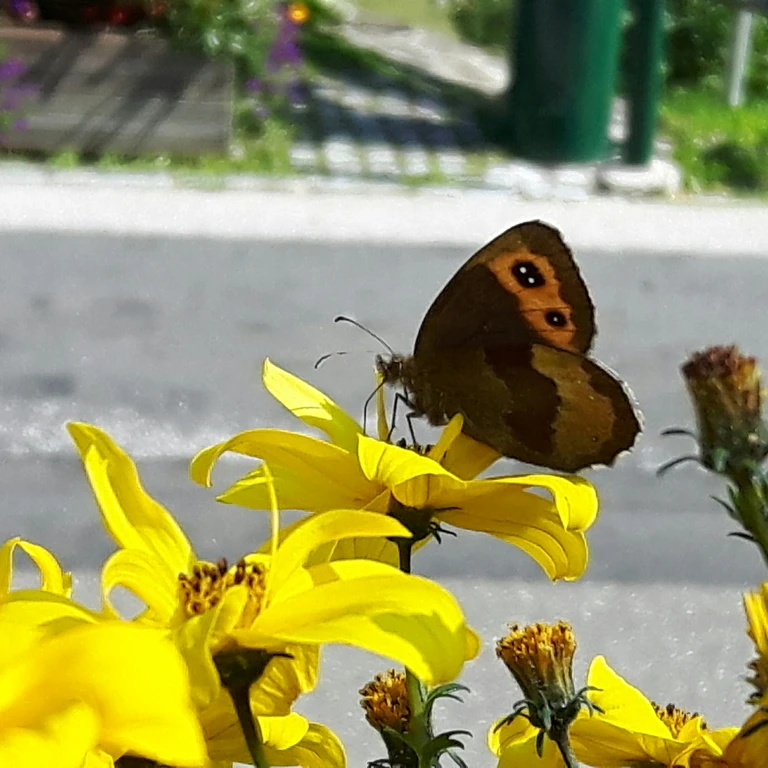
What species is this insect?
Erebia aethiops
